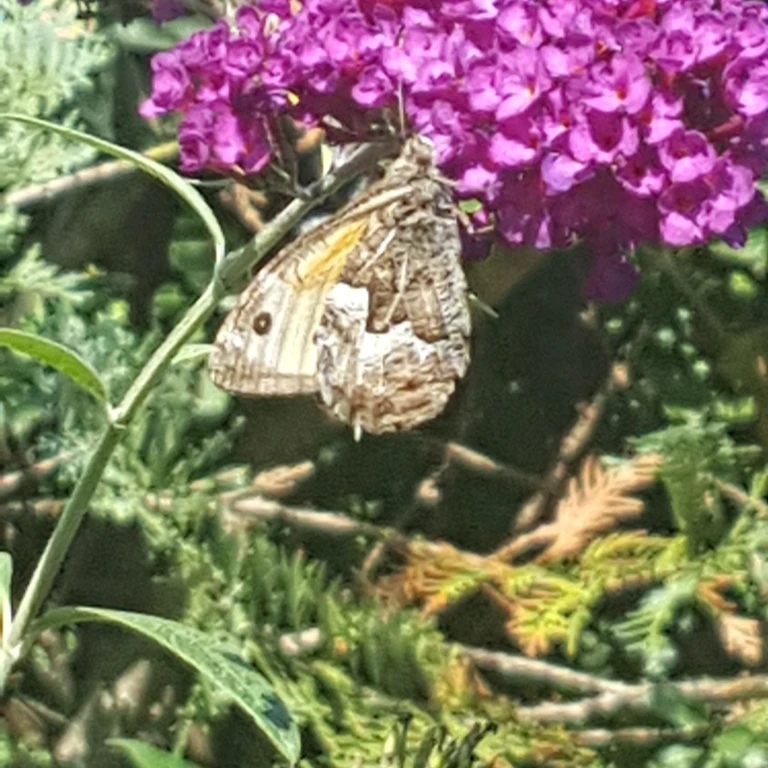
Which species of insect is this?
Hipparchia semele
